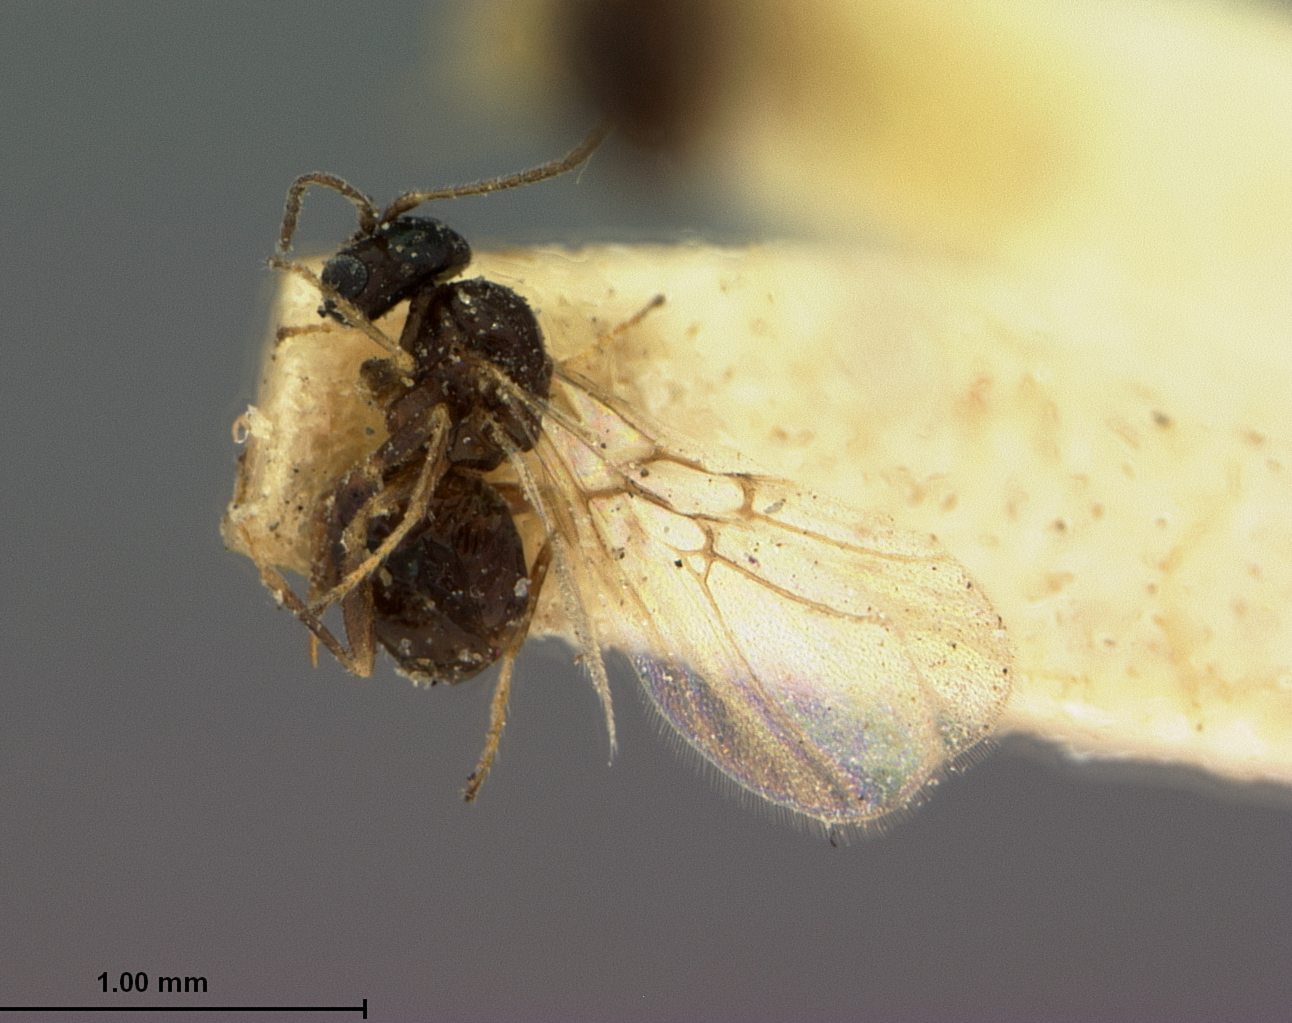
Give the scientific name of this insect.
Neuroterus nigrum
